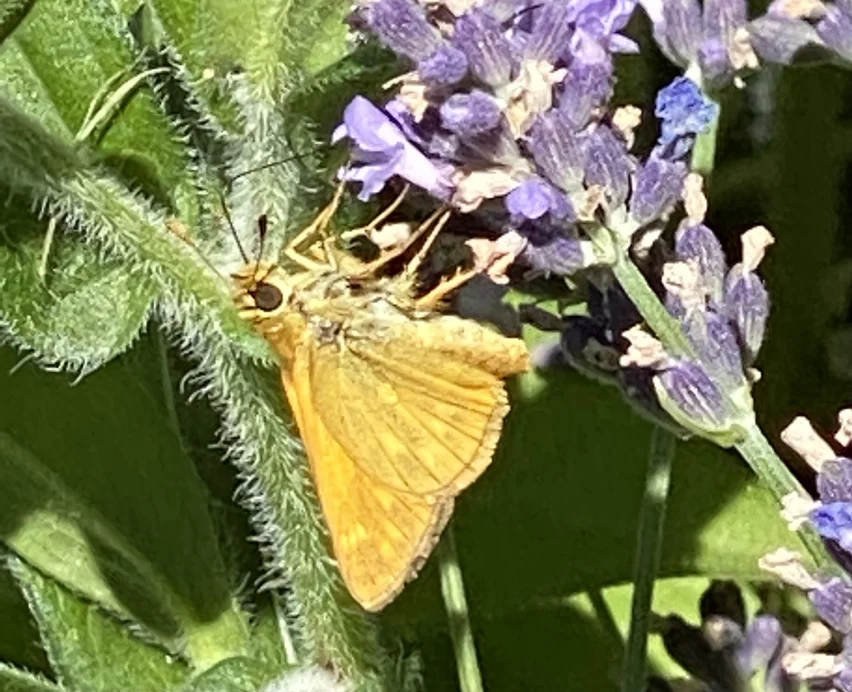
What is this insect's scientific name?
Ochlodes sylvanus (also Ochlodes venata)
